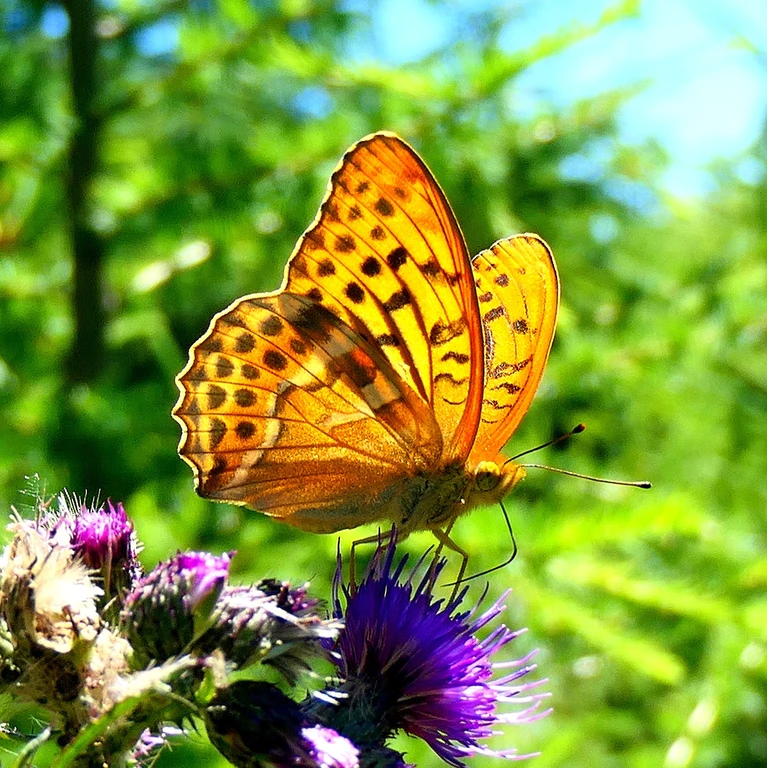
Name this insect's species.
Argynnis paphia
